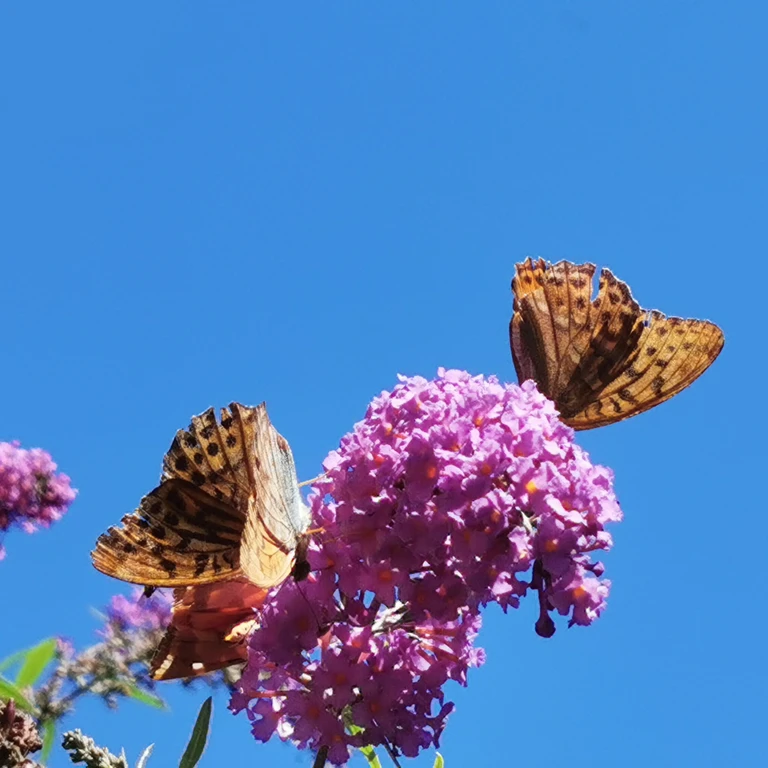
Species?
Argynnis paphia
